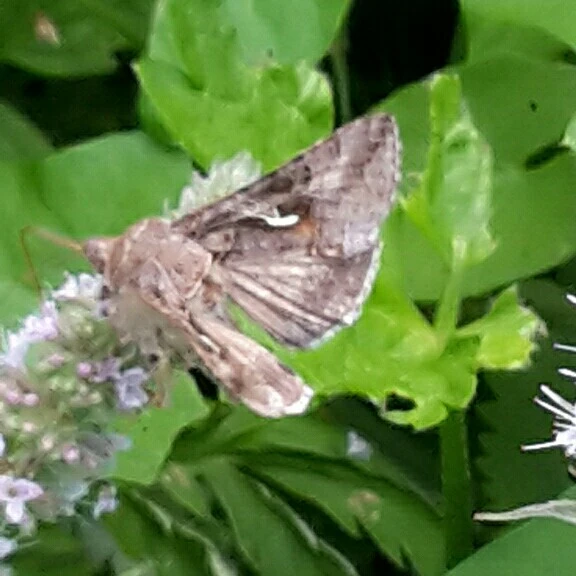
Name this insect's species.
Autographa gamma
